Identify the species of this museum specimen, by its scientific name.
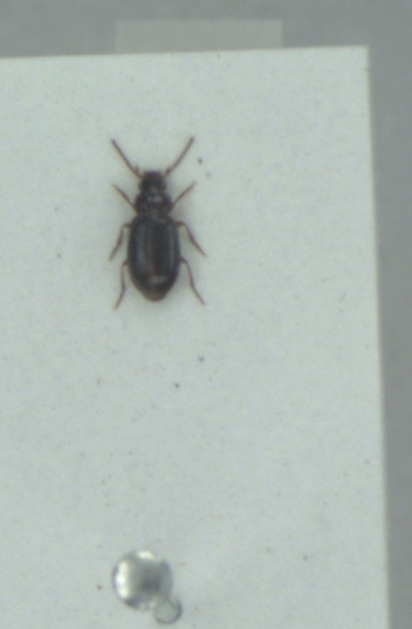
Bradycellus ruficollis
